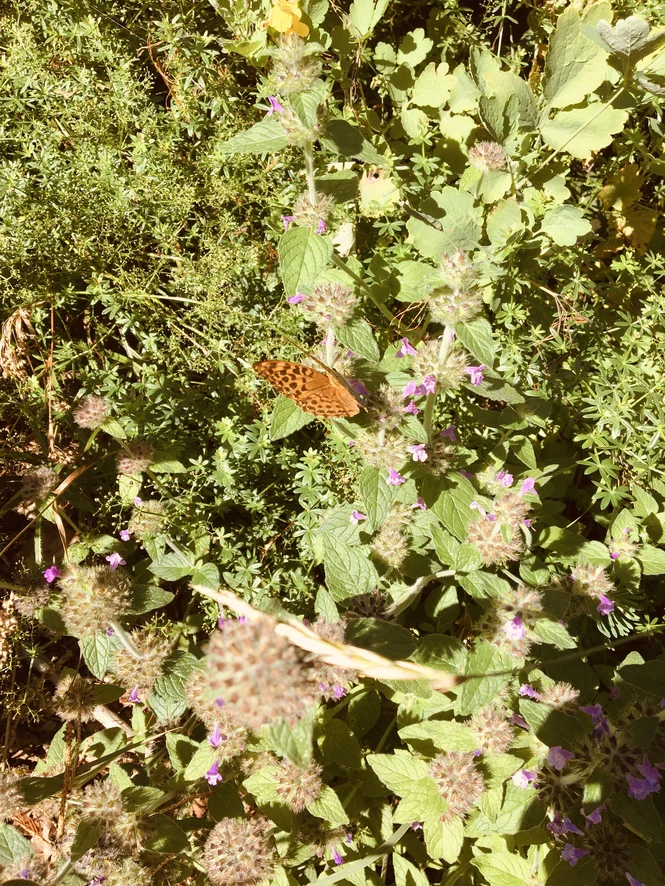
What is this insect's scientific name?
Argynnis paphia
